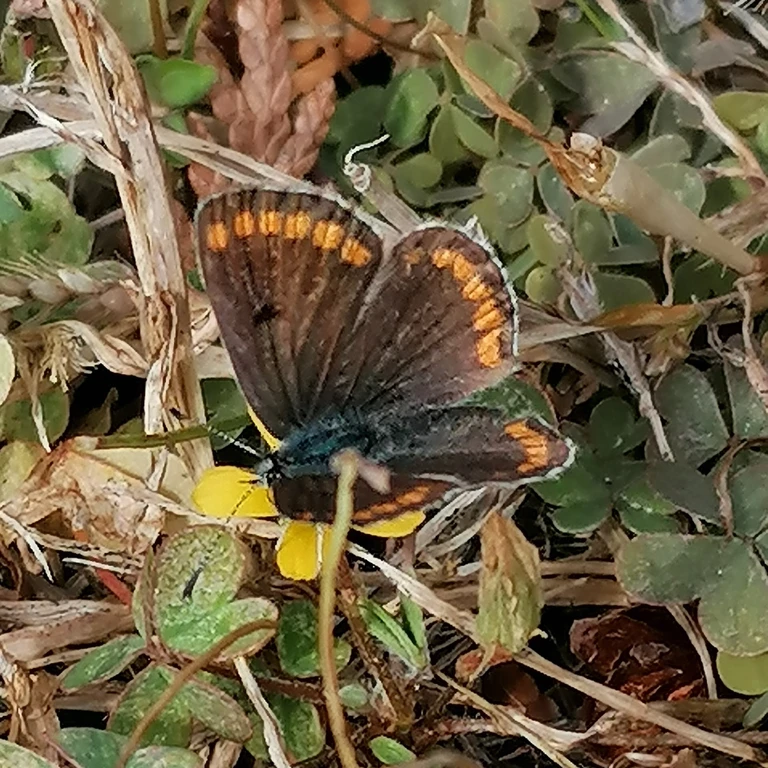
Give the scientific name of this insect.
Aricia agestis/artaxerxes
